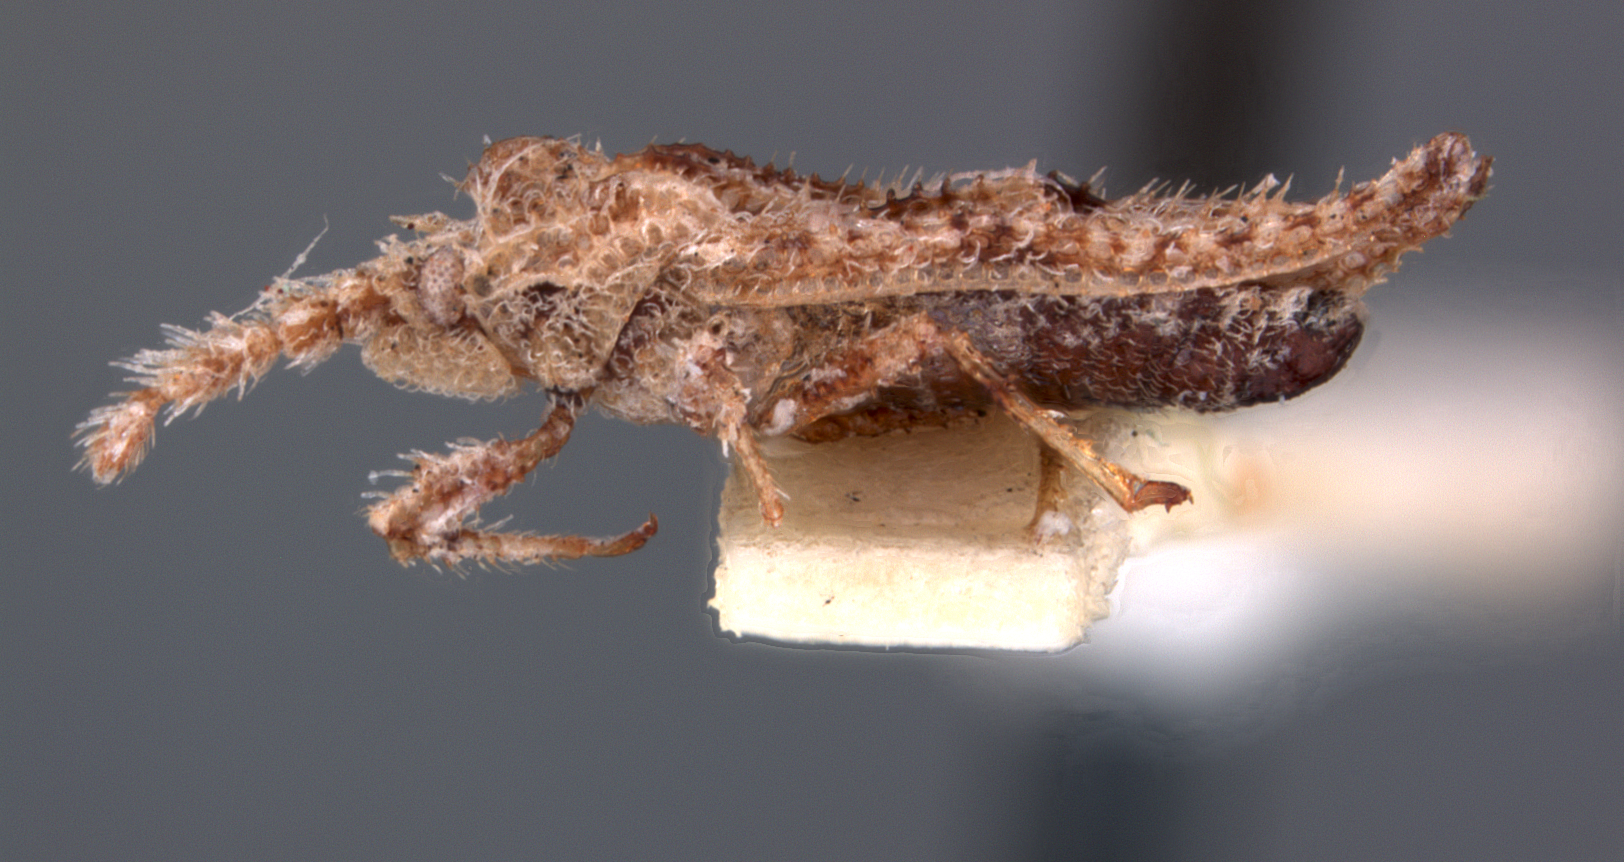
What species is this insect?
Lasiacantha gambiana
